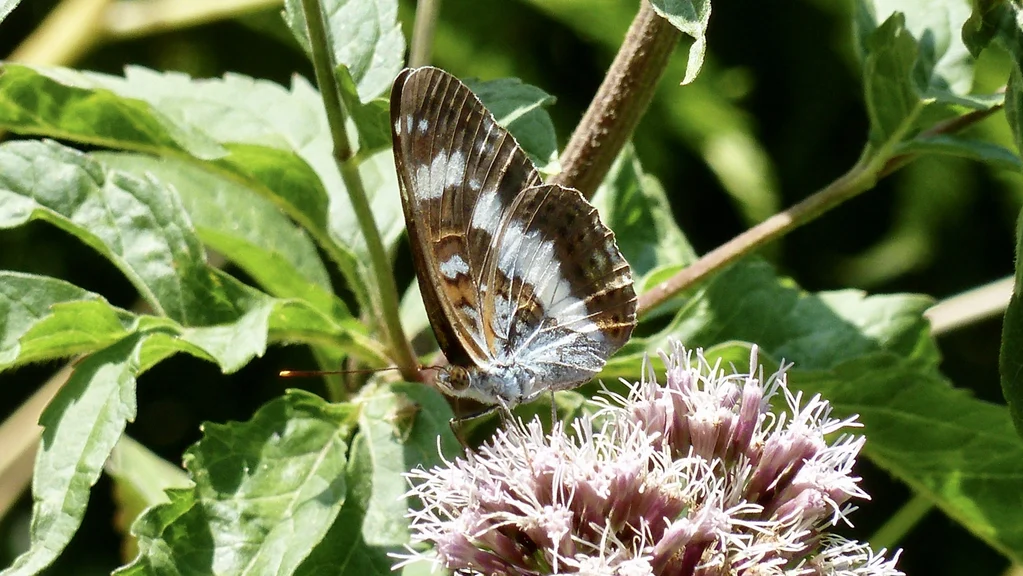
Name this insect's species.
Limenitis camilla (also Ladoga camilla)
